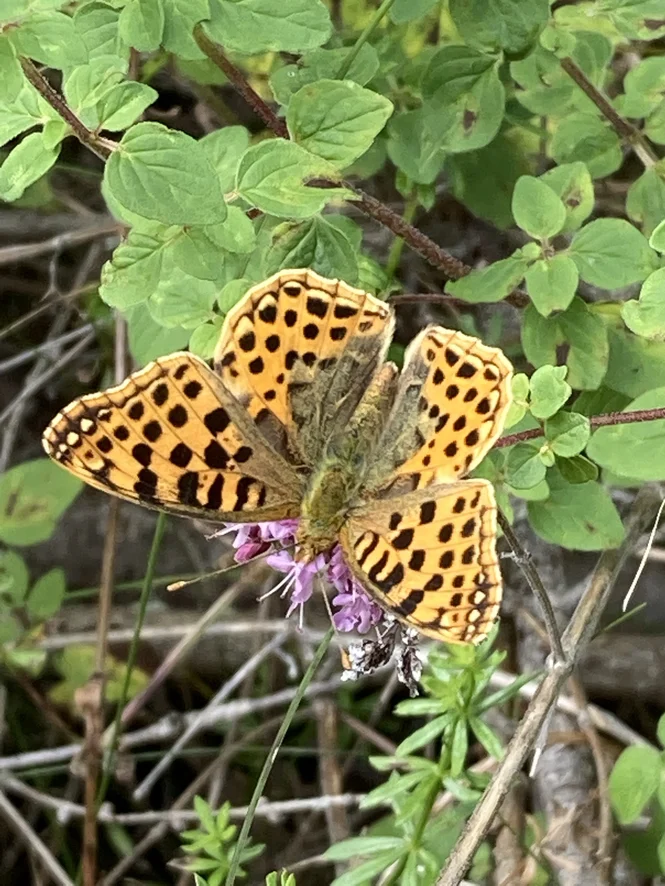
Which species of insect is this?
Issoria lathonia
